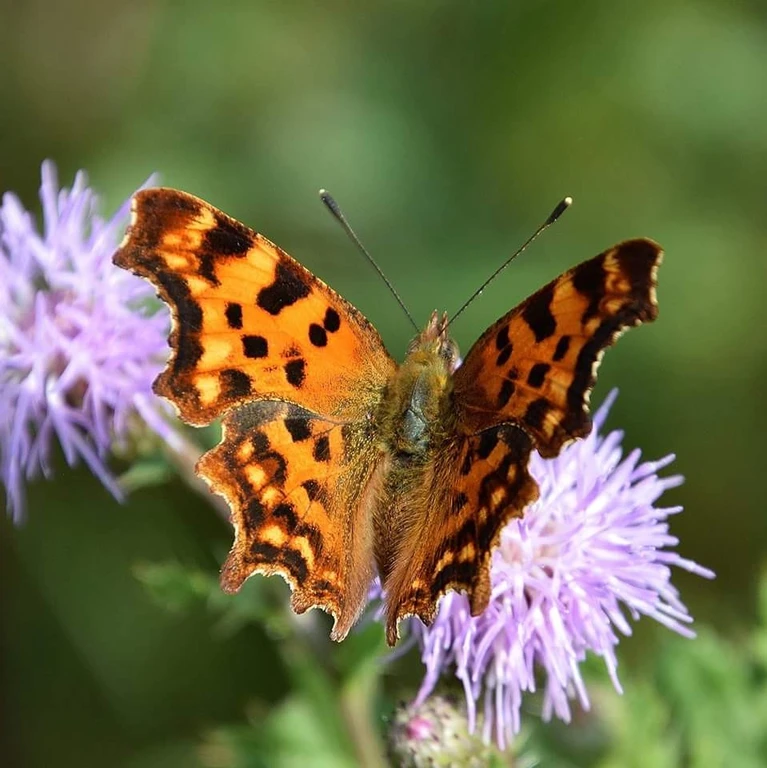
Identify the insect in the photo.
Polygonia c-album
